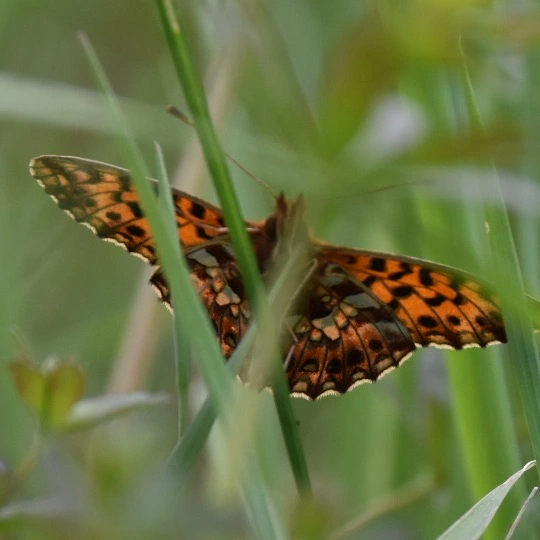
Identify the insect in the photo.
Boloria dia
